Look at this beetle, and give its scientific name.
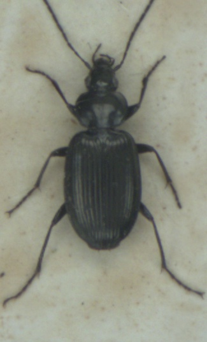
Agonum viduum
